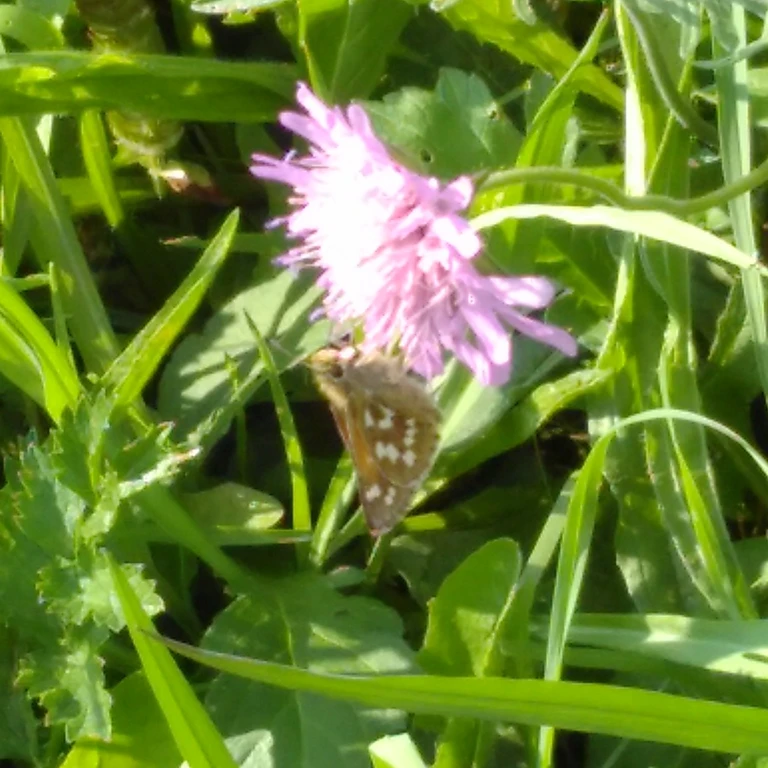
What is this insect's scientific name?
Hesperia comma
